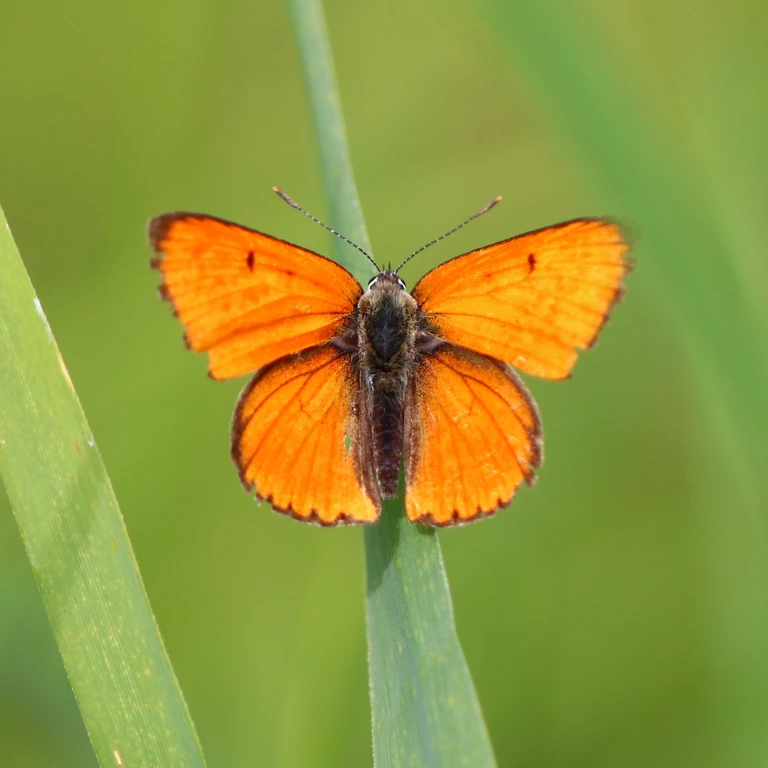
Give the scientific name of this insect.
Lycaena dispar
